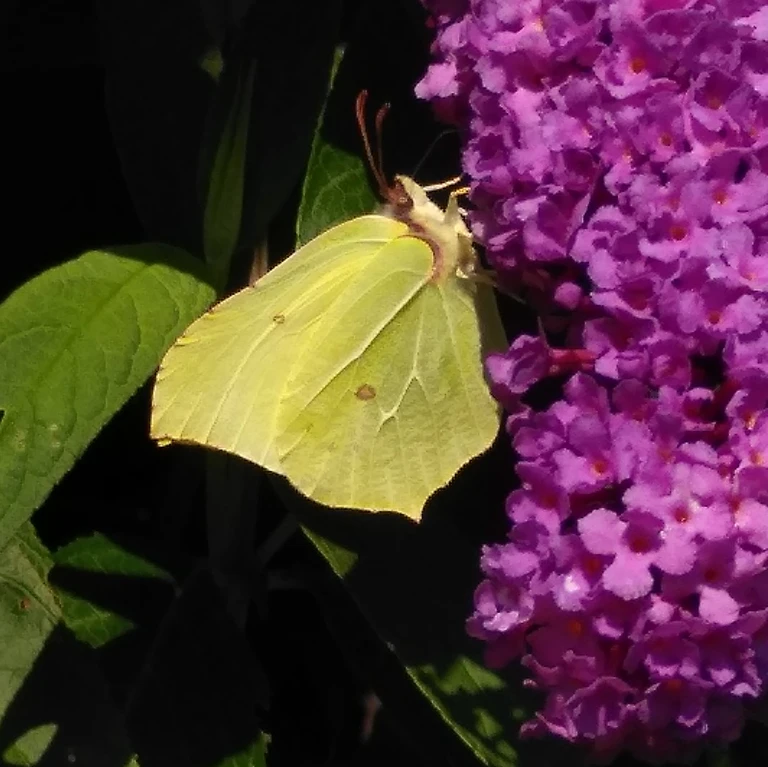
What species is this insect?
Gonepteryx rhamni
